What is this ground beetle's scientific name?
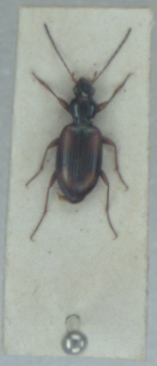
Bembidion fluviatile
